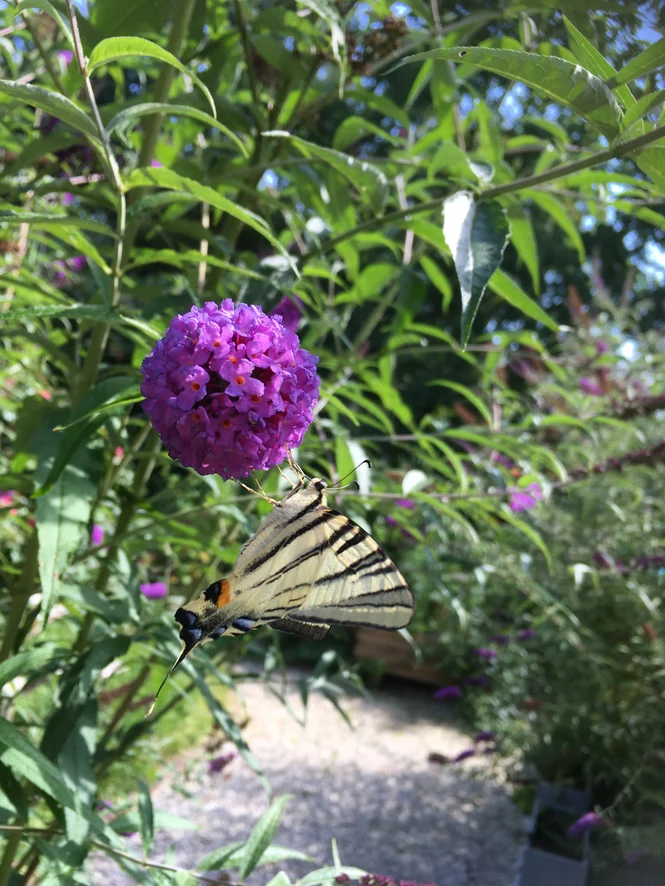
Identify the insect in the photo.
Iphiclides podalirius
